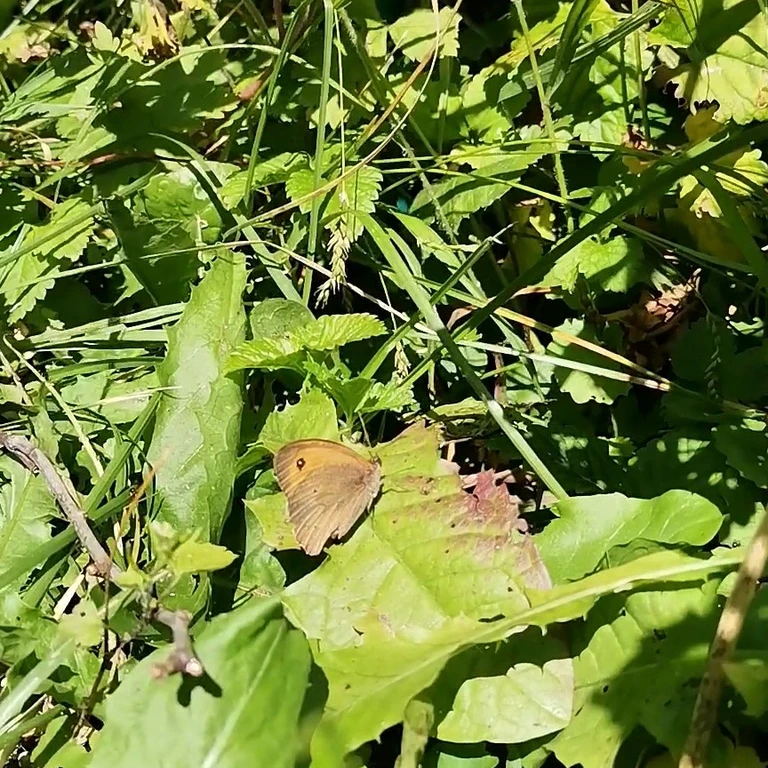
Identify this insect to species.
Maniola jurtina
